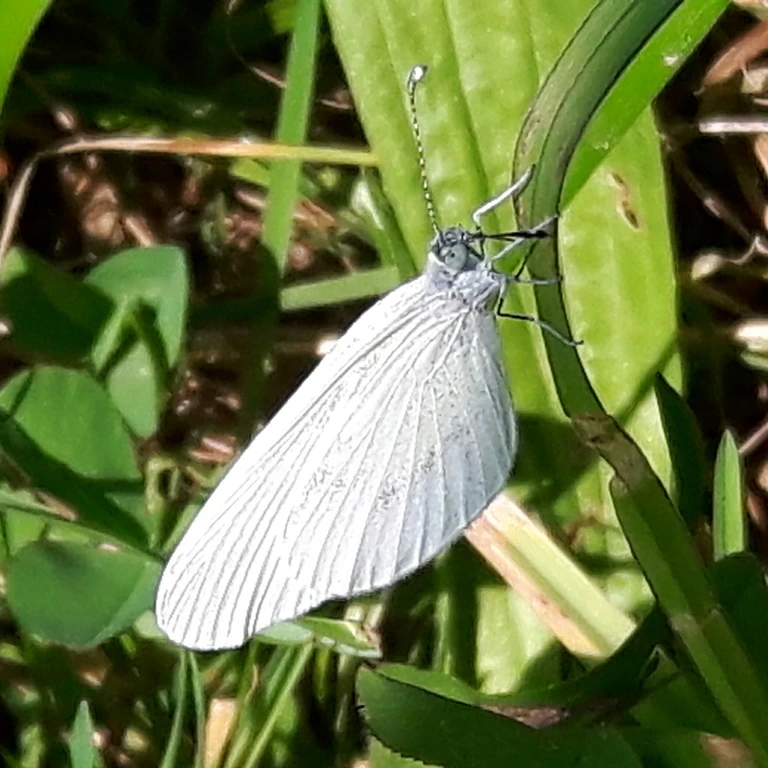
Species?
Leptidea sinapis/juvernica
